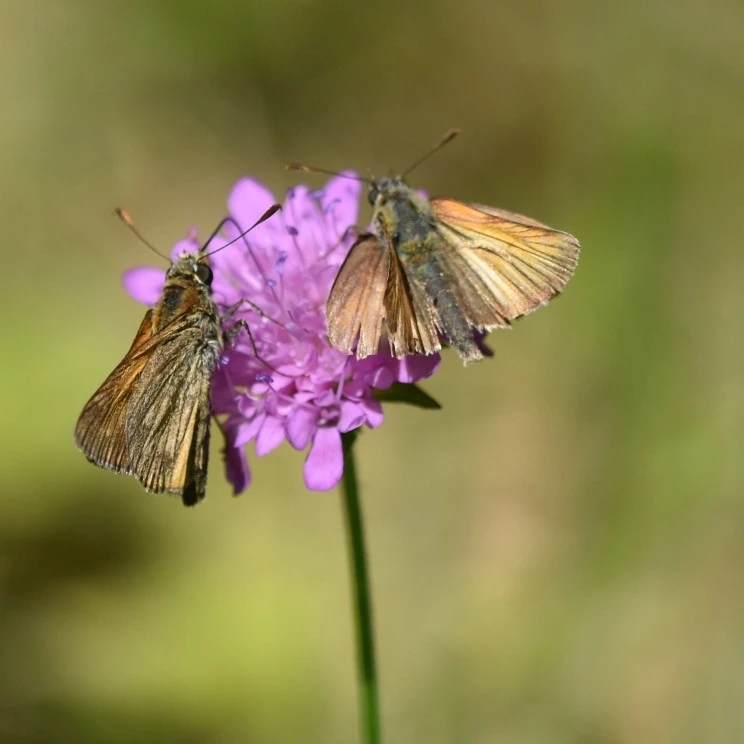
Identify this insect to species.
Ochlodes sylvanus (also Ochlodes venata)
